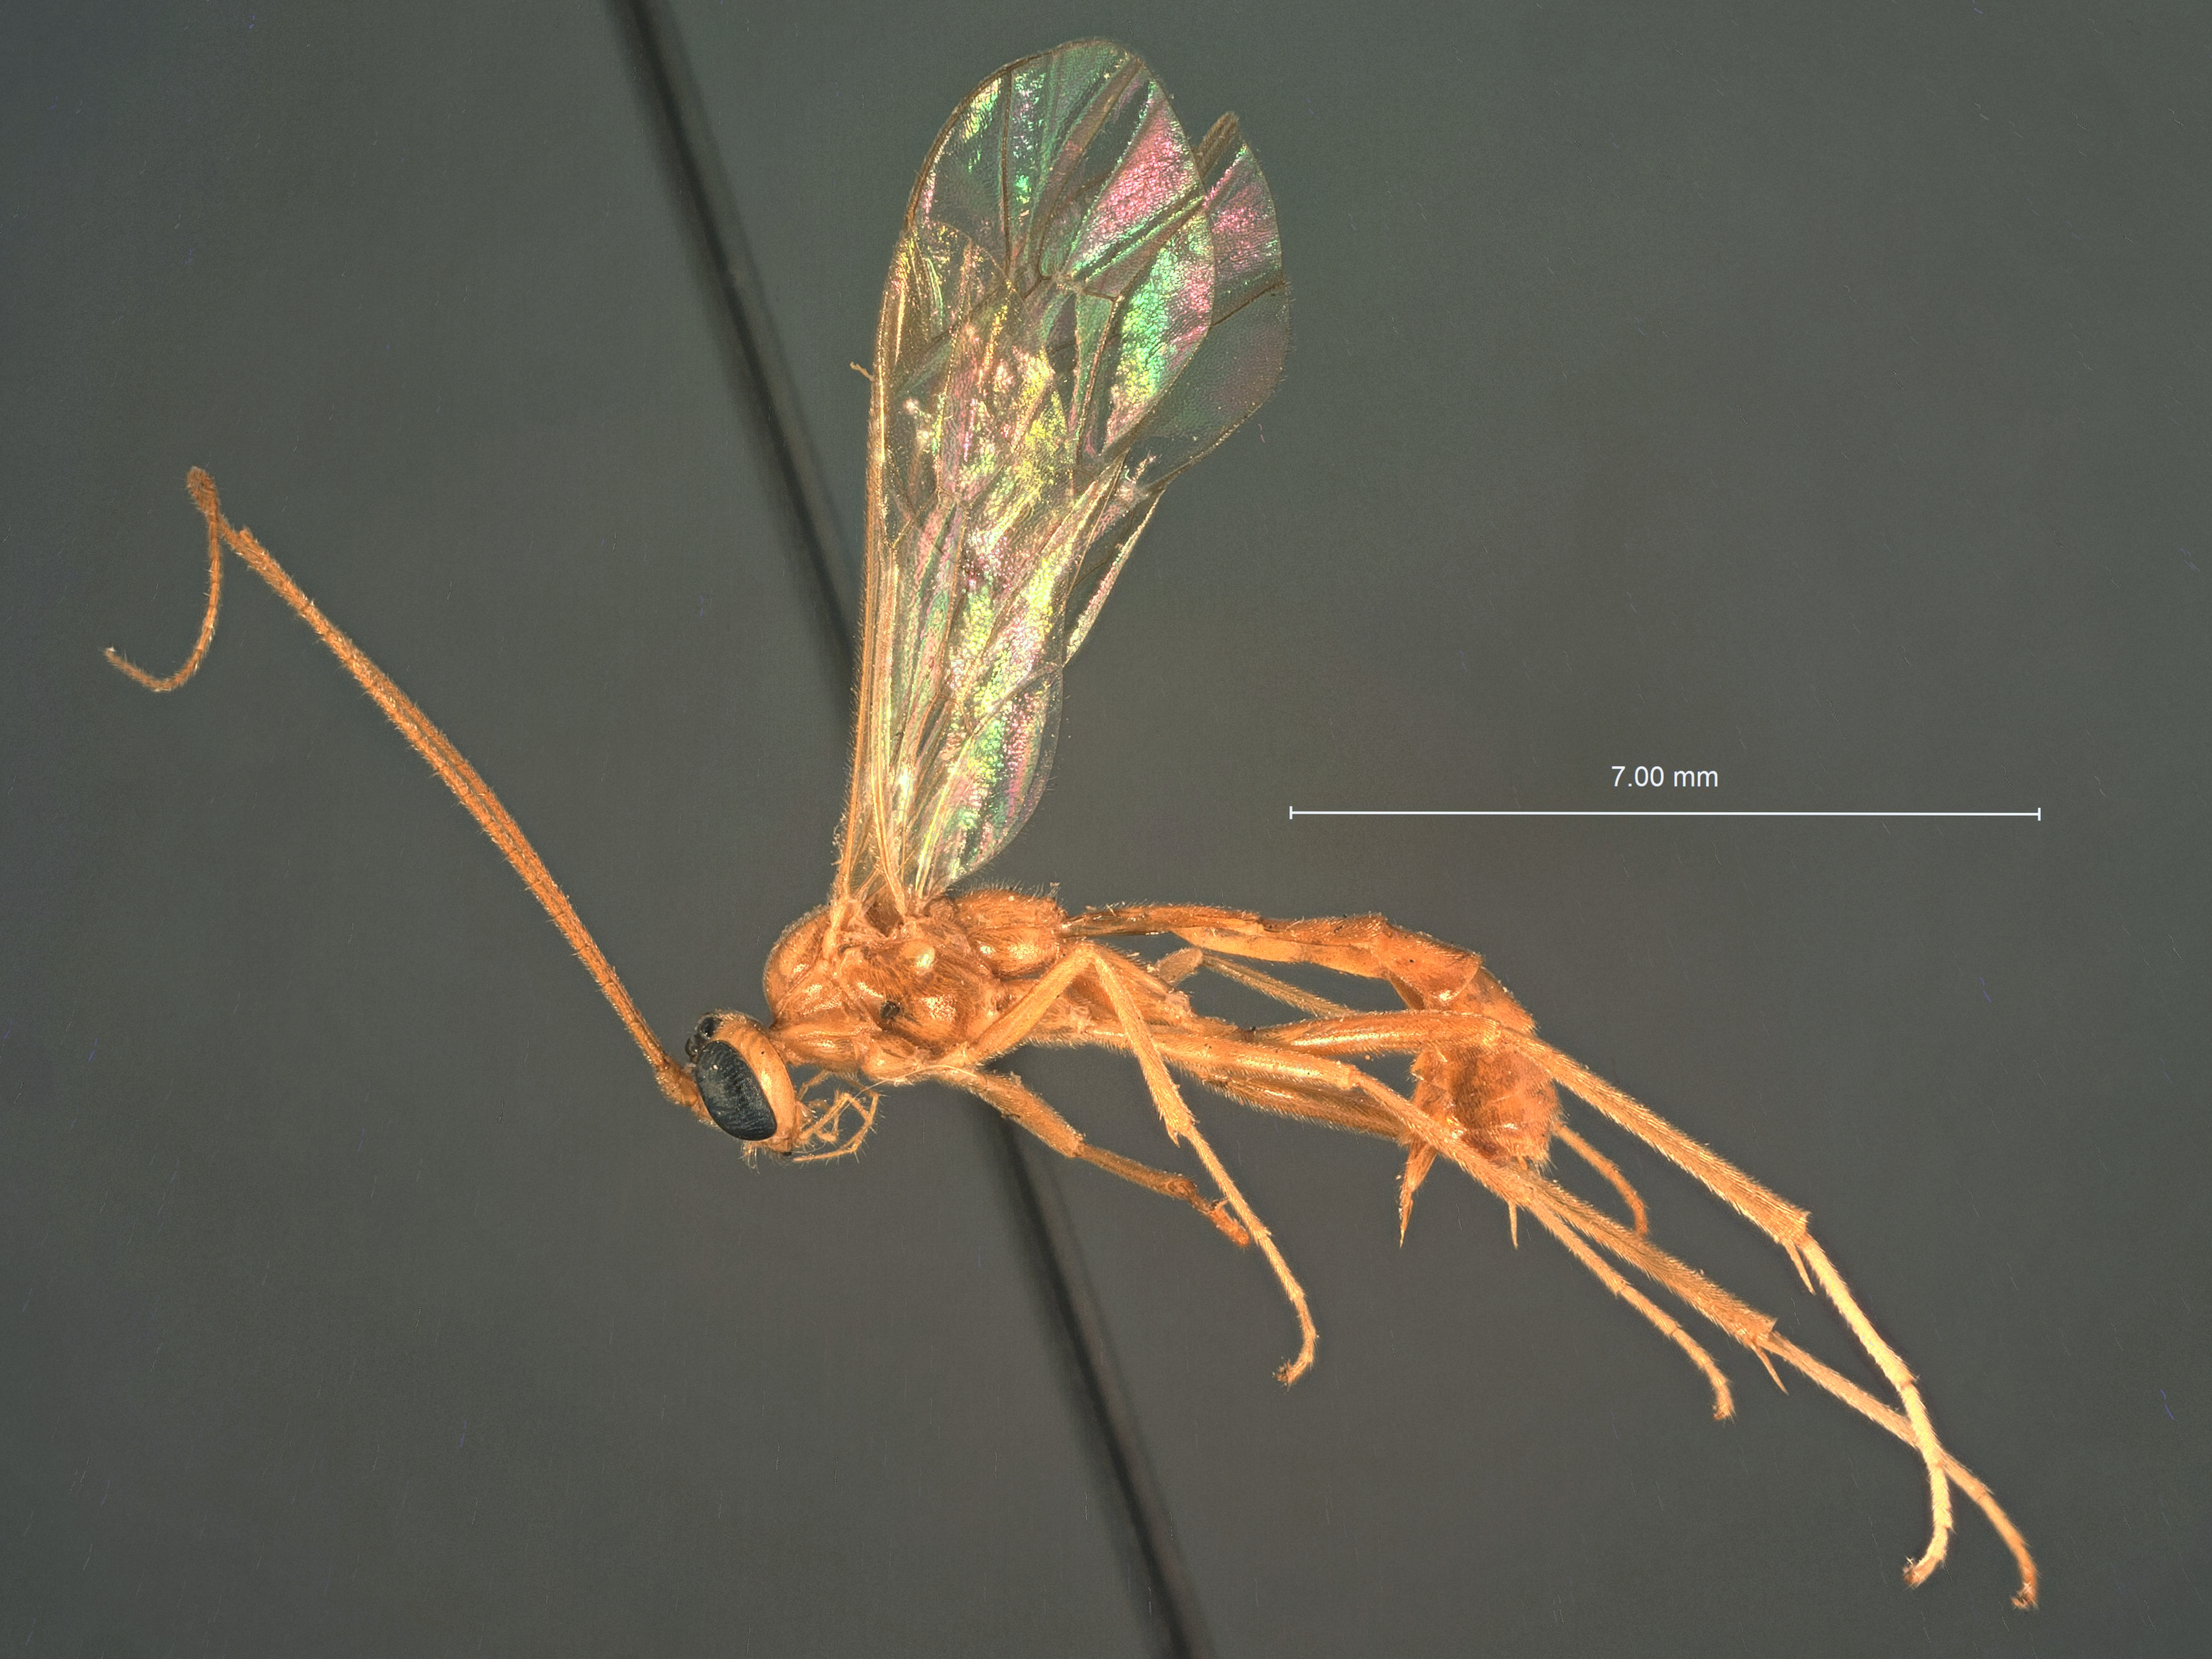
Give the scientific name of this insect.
Absyrtus arealis
